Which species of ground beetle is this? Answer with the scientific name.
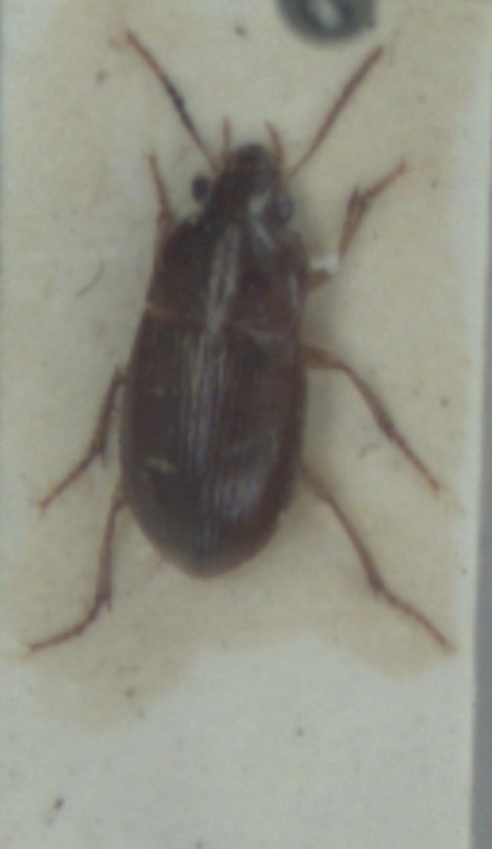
Amara bifrons
